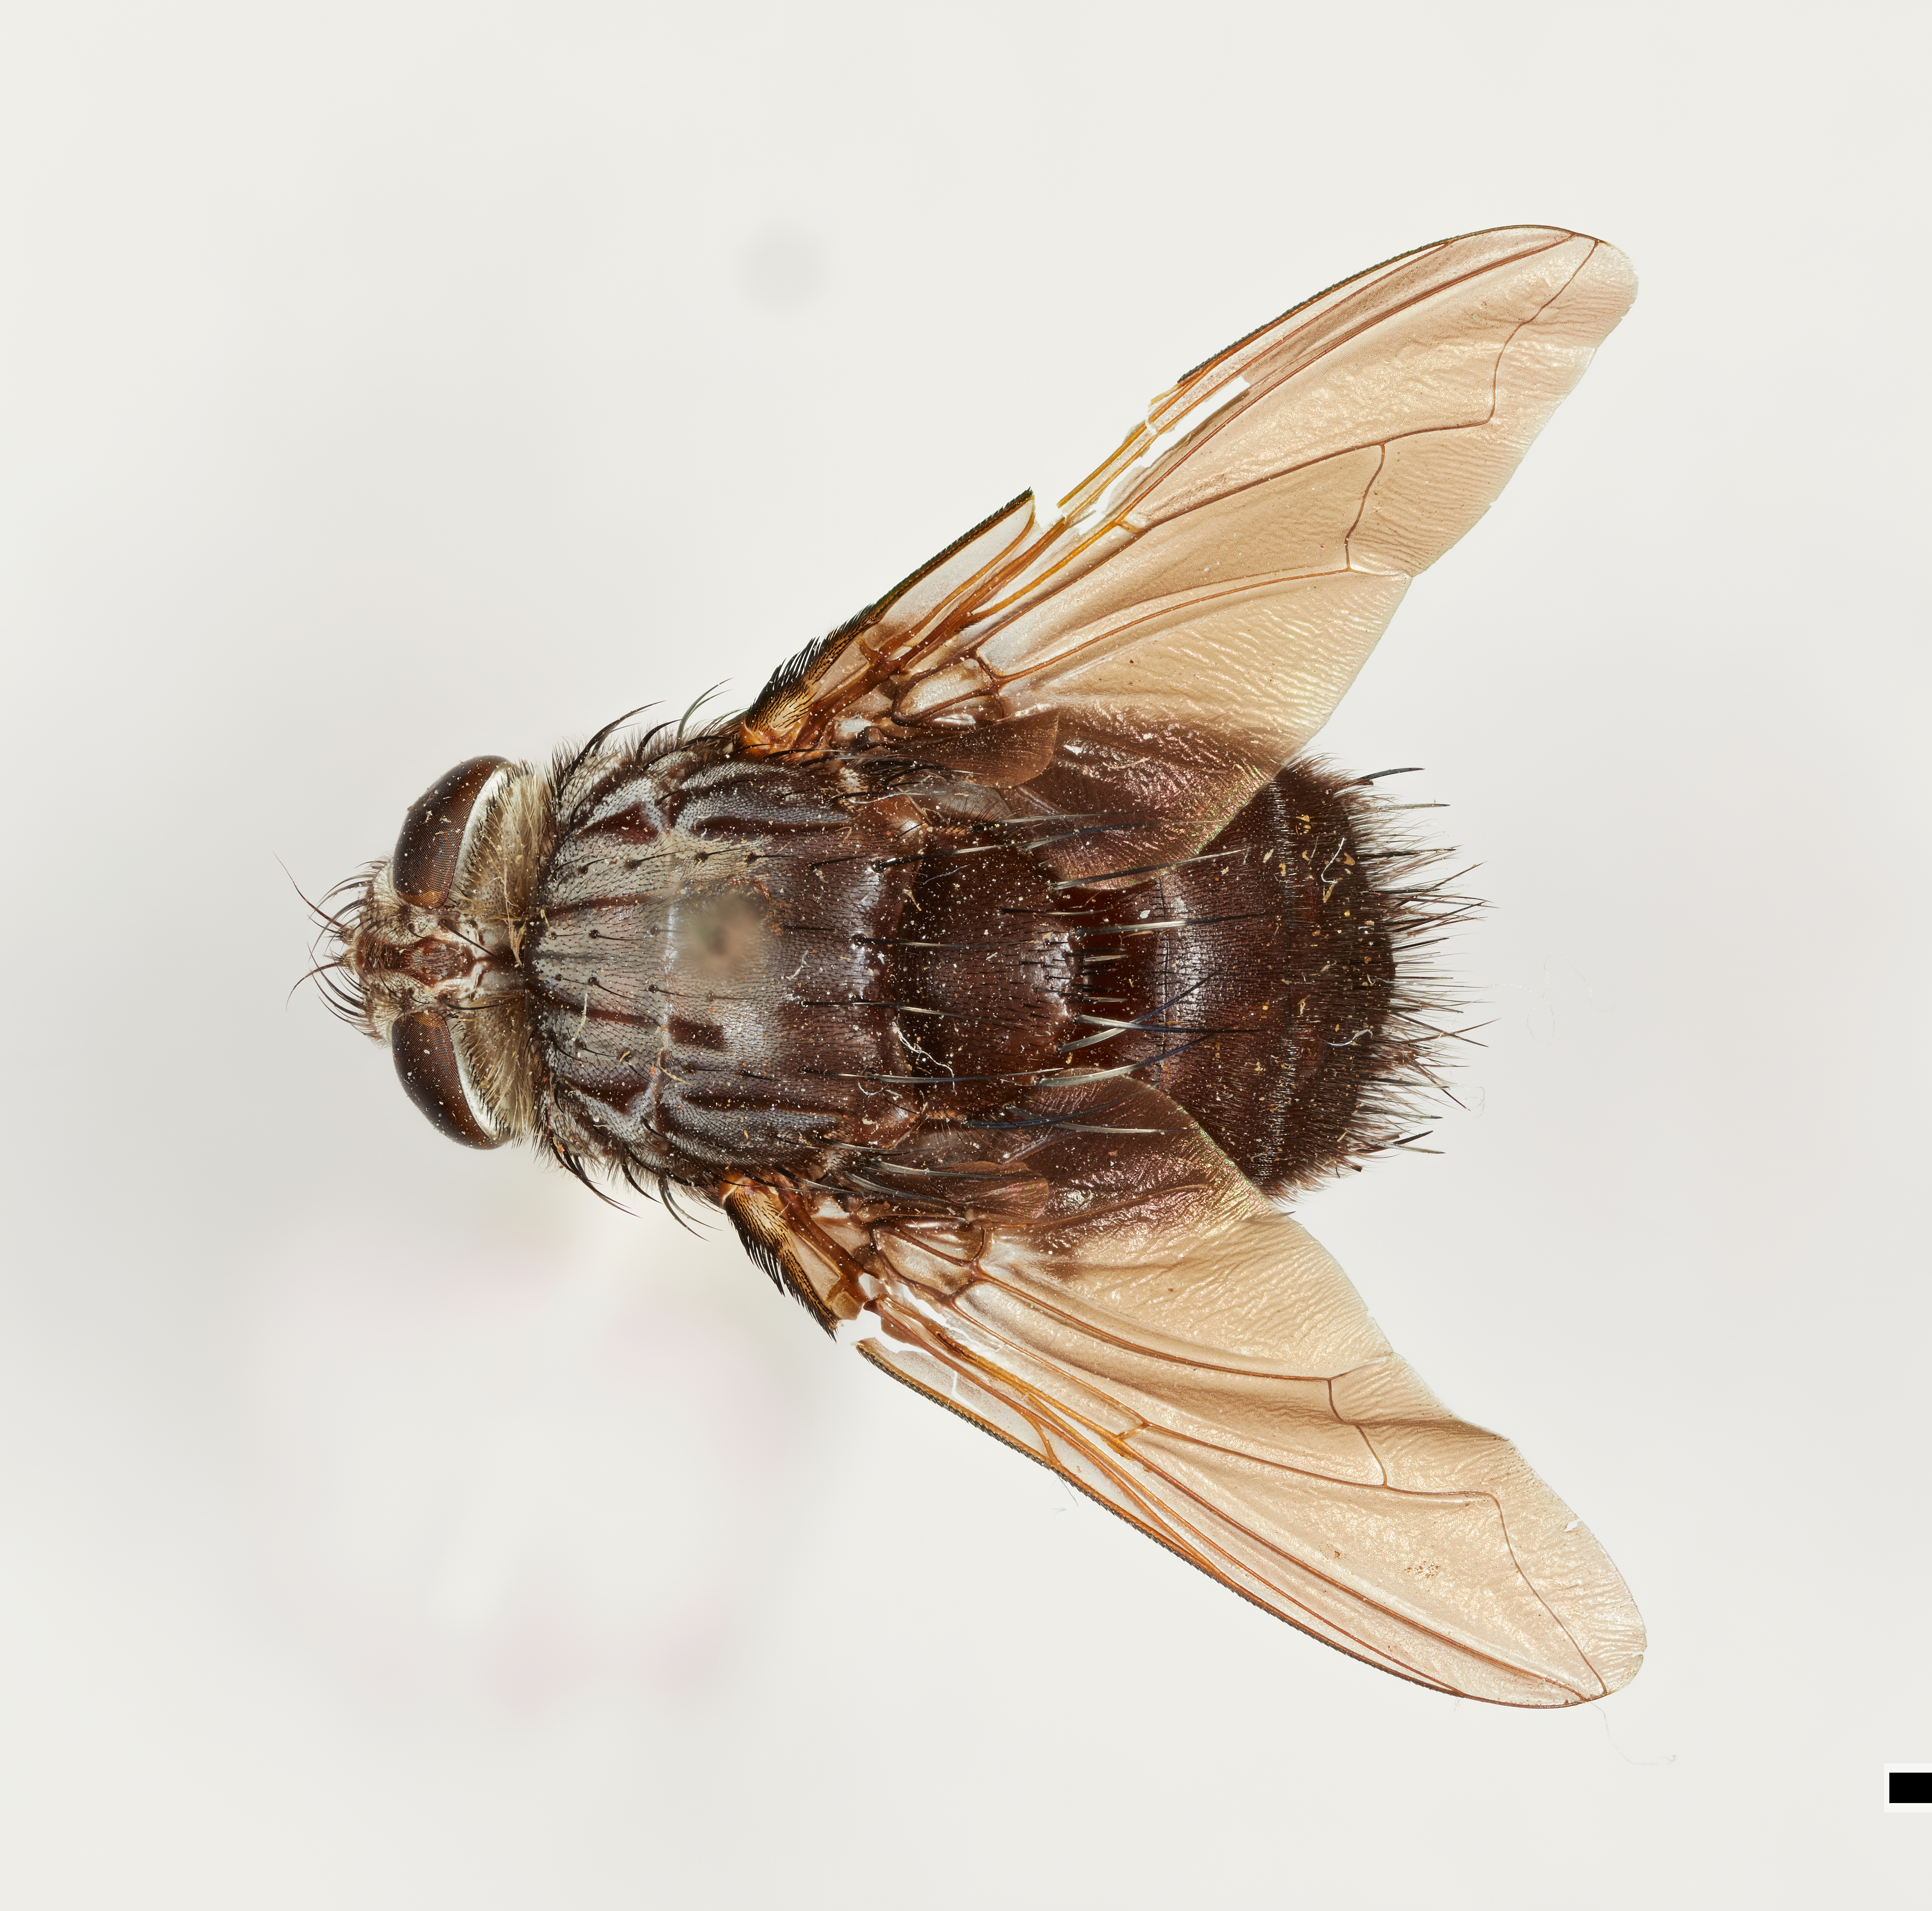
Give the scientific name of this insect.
Chaetoprocta punctata
